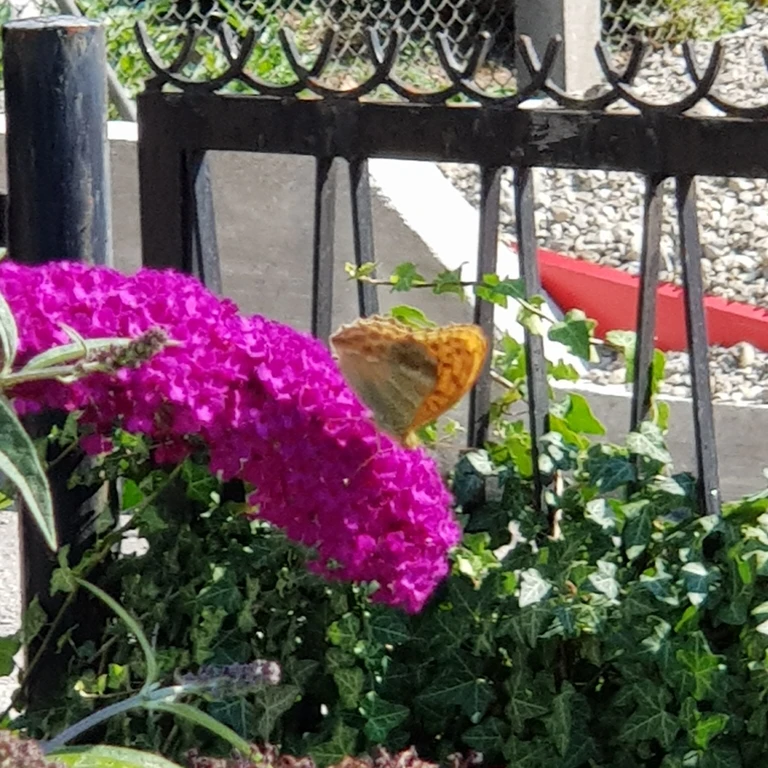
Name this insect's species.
Argynnis paphia
